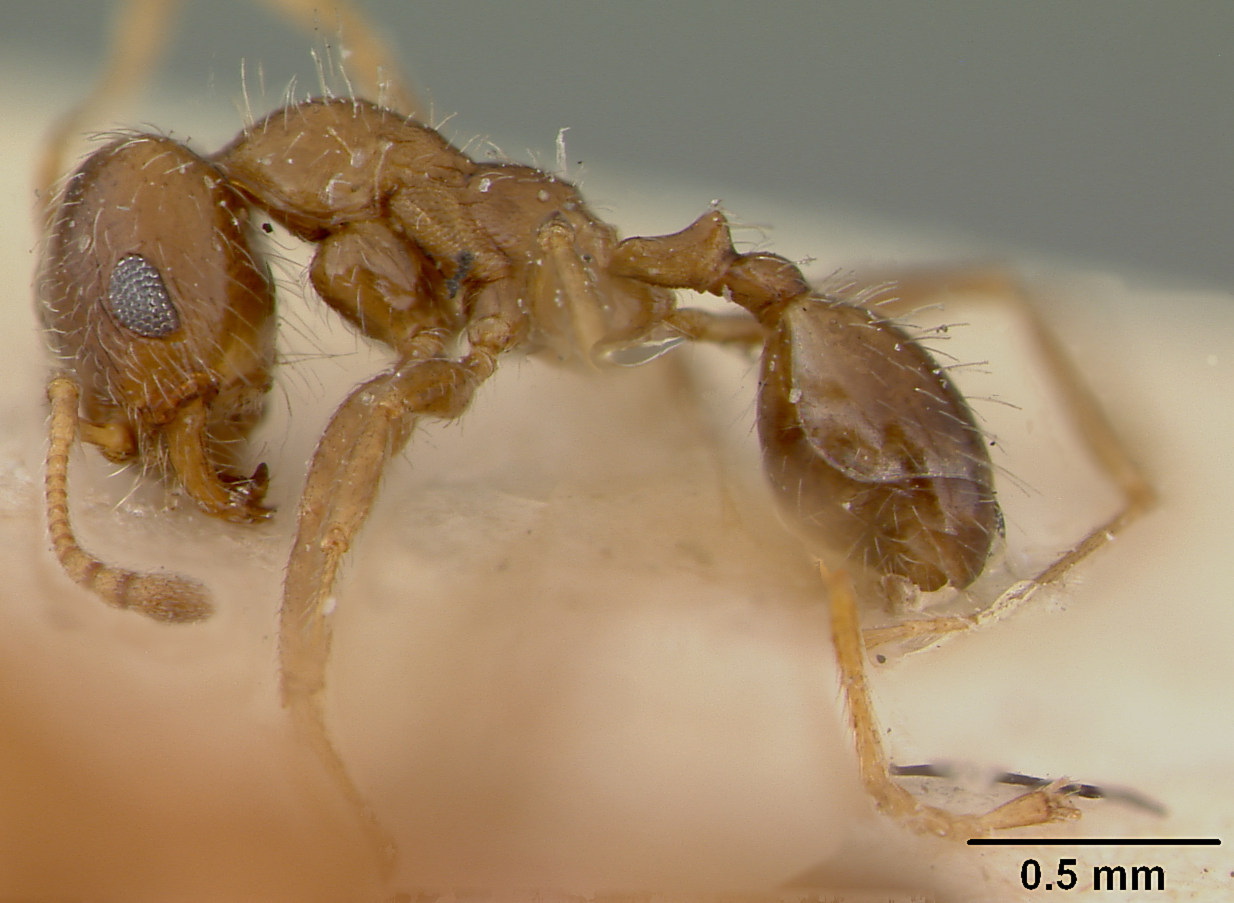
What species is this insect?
Pheidole macclendoni
